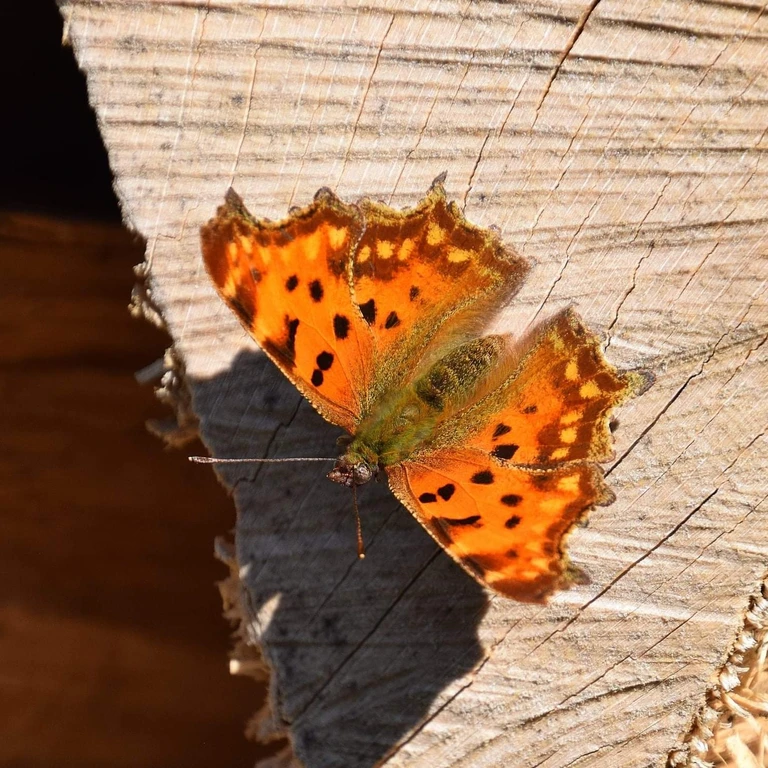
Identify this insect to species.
Polygonia c-album
